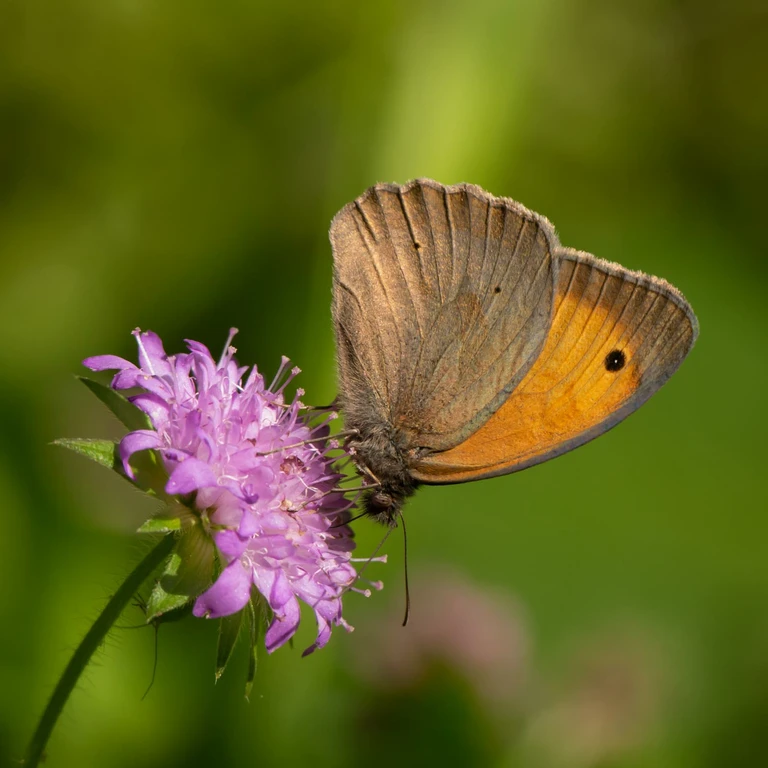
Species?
Maniola jurtina
